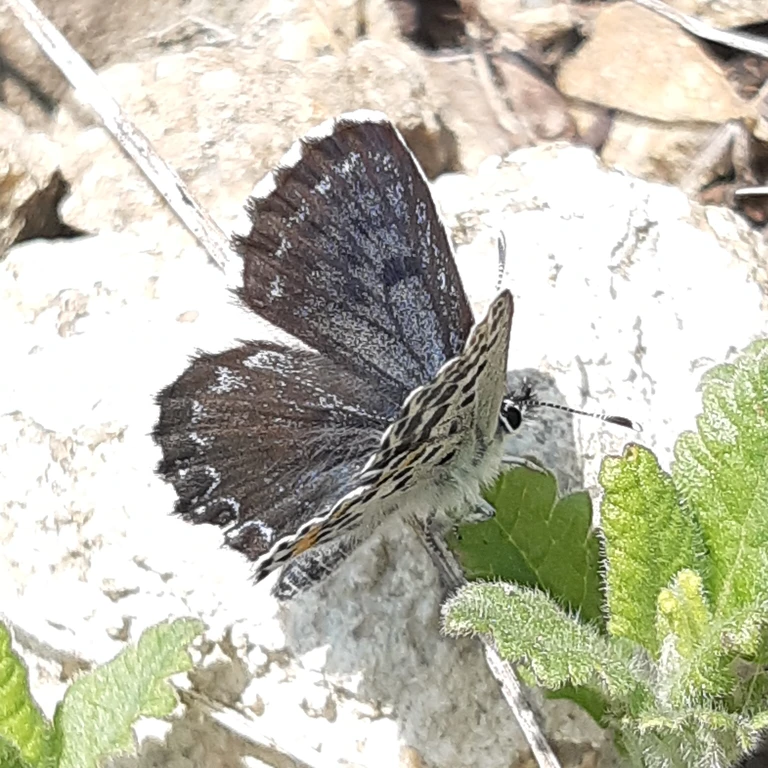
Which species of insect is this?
Scolitantides orion
